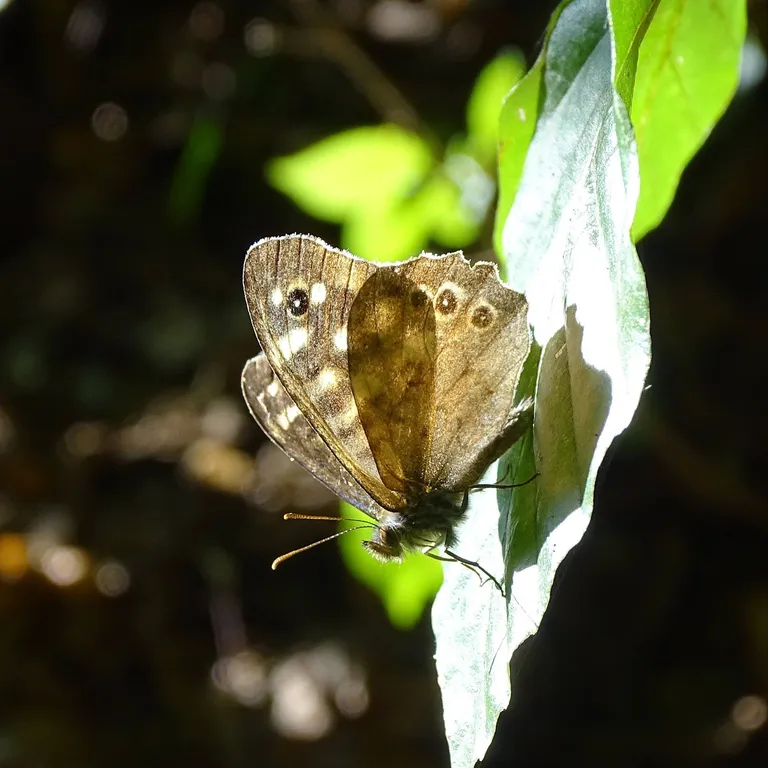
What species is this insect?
Pararge aegeria
